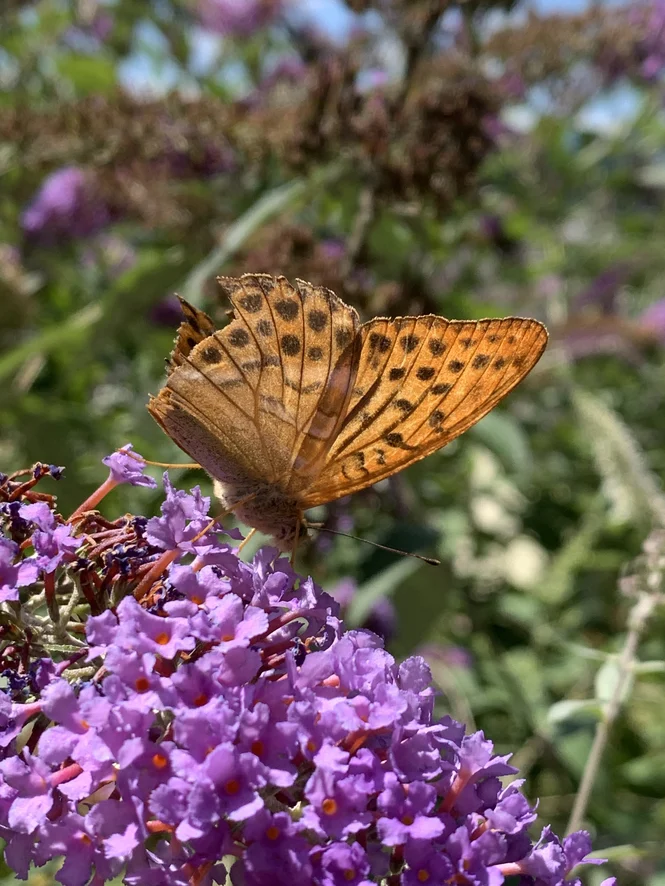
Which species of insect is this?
Argynnis paphia
